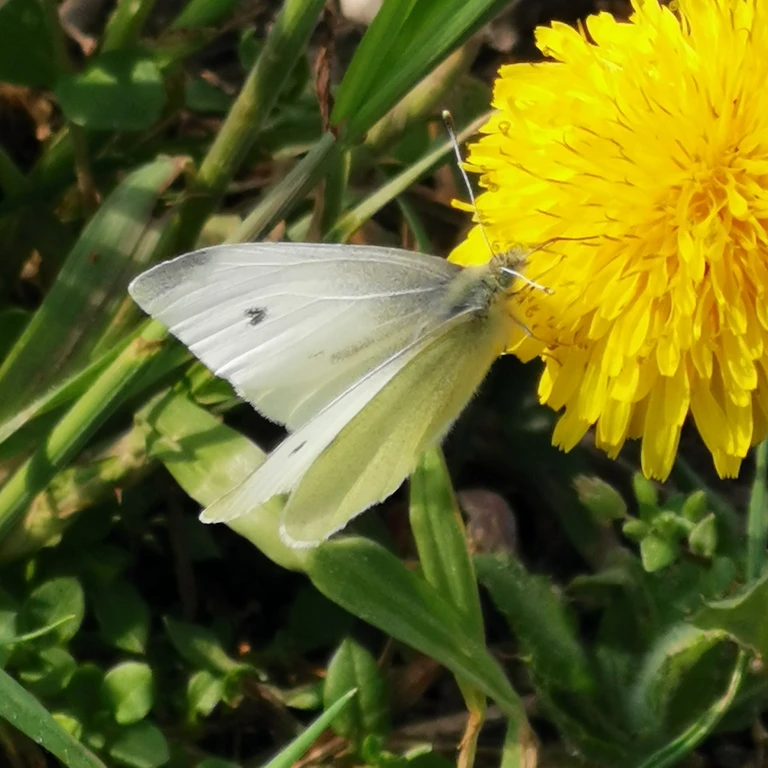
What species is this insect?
Pieris rapae
